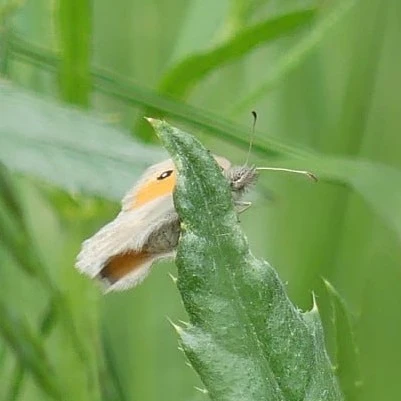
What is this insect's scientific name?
Coenonympha pamphilus
